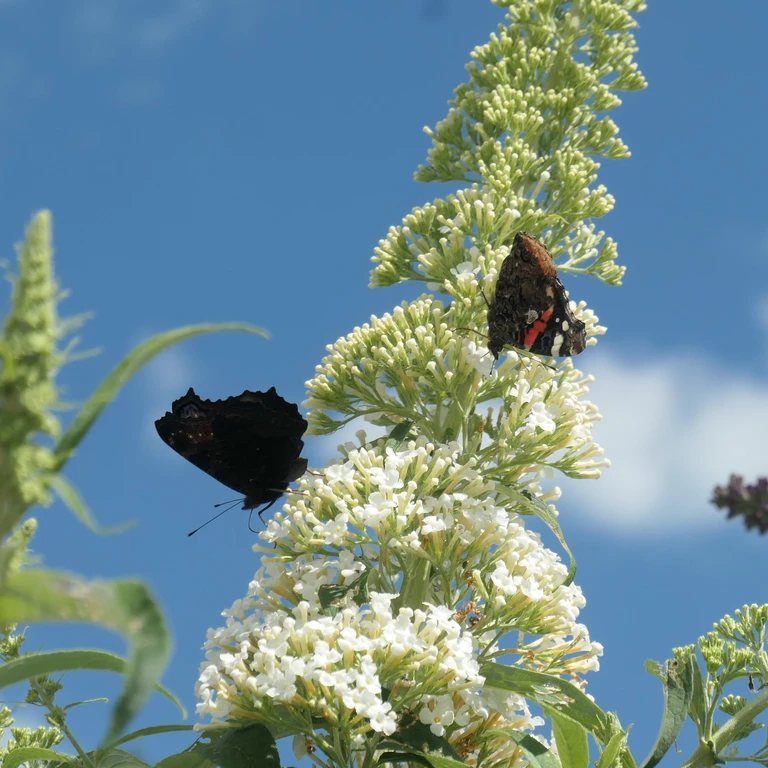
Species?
Vanessa atalanta
